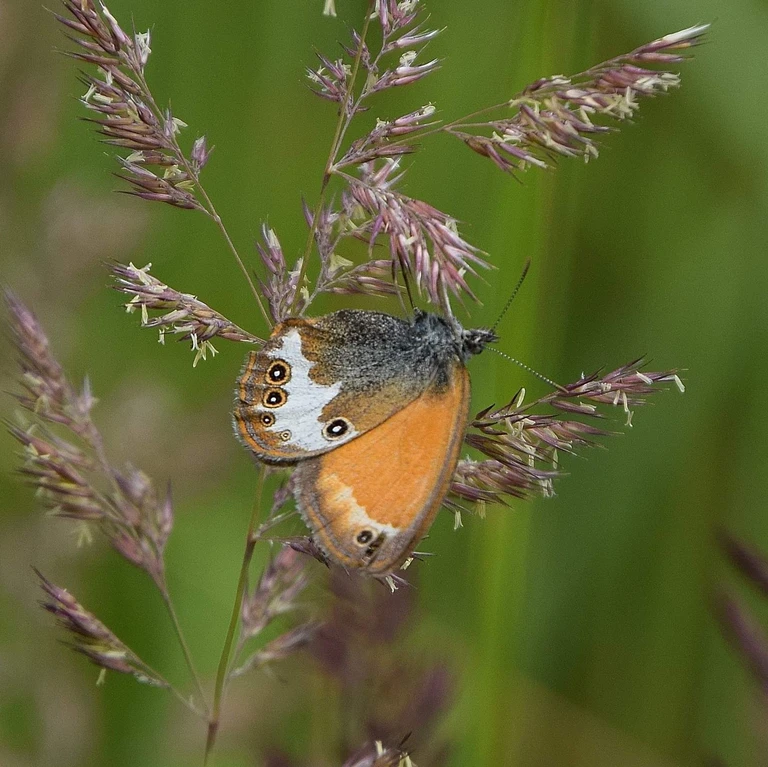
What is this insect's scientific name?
Coenonympha arcania
